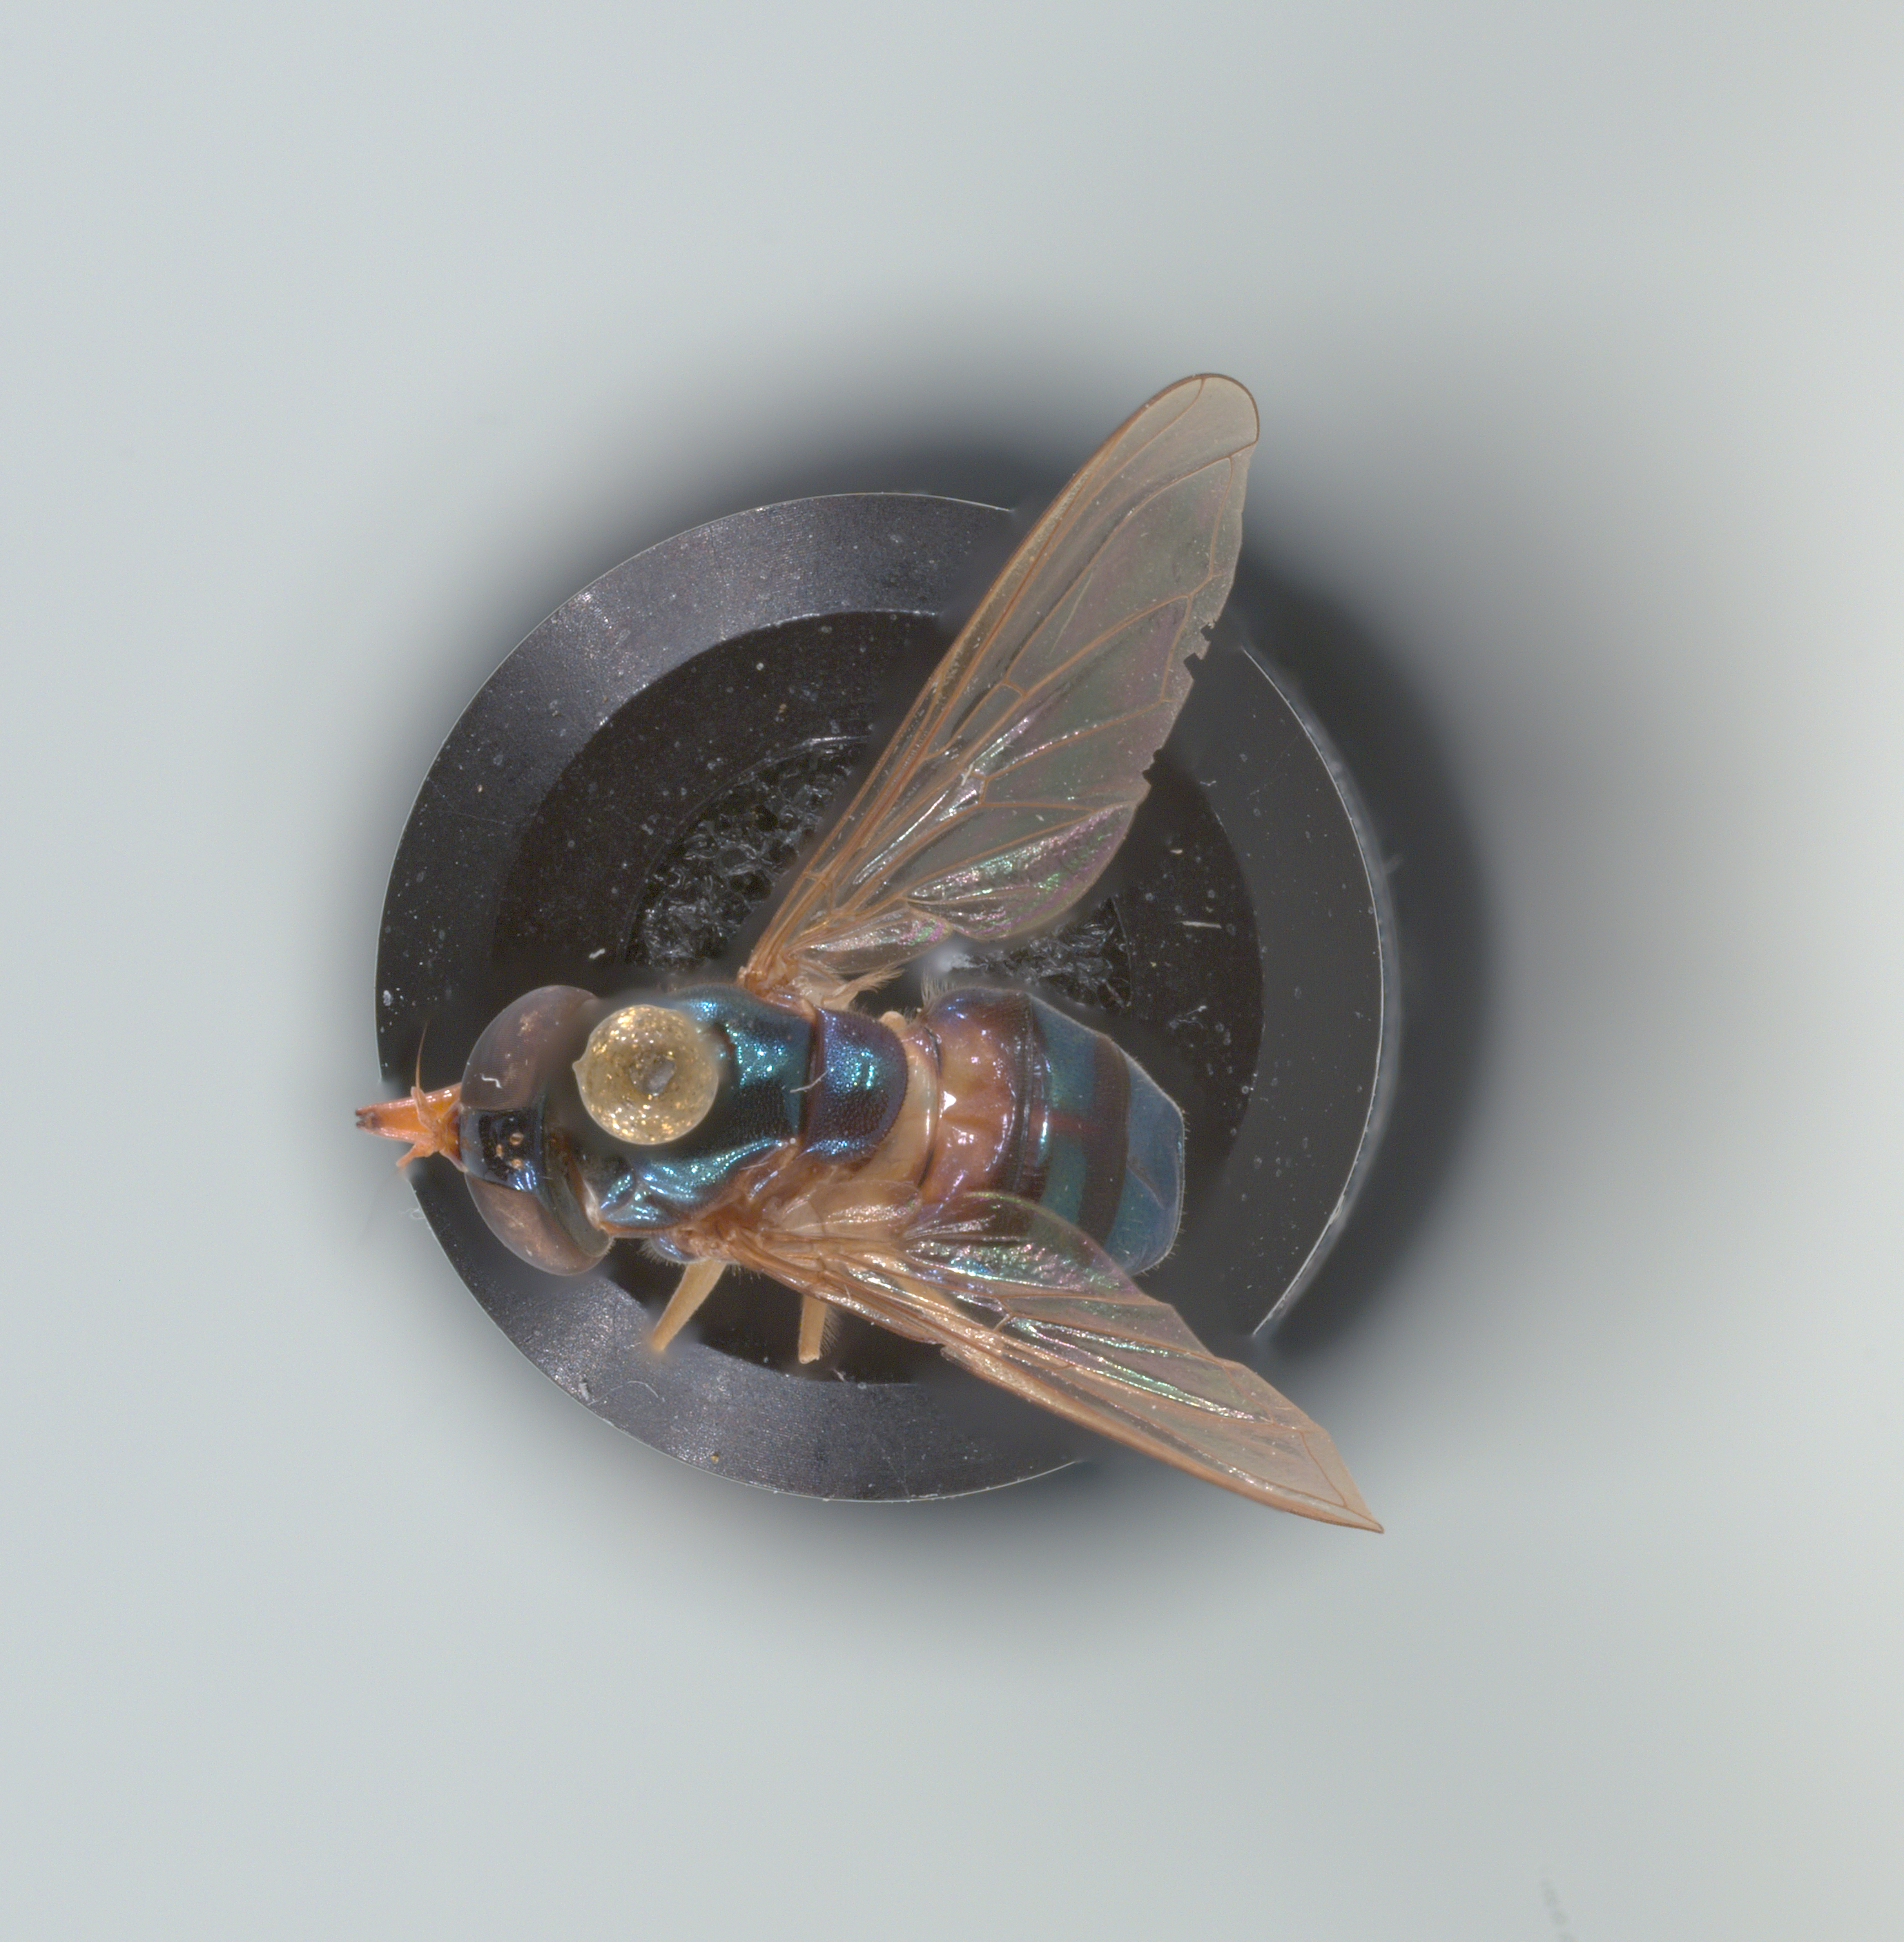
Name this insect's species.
Rhingia caerulescens
